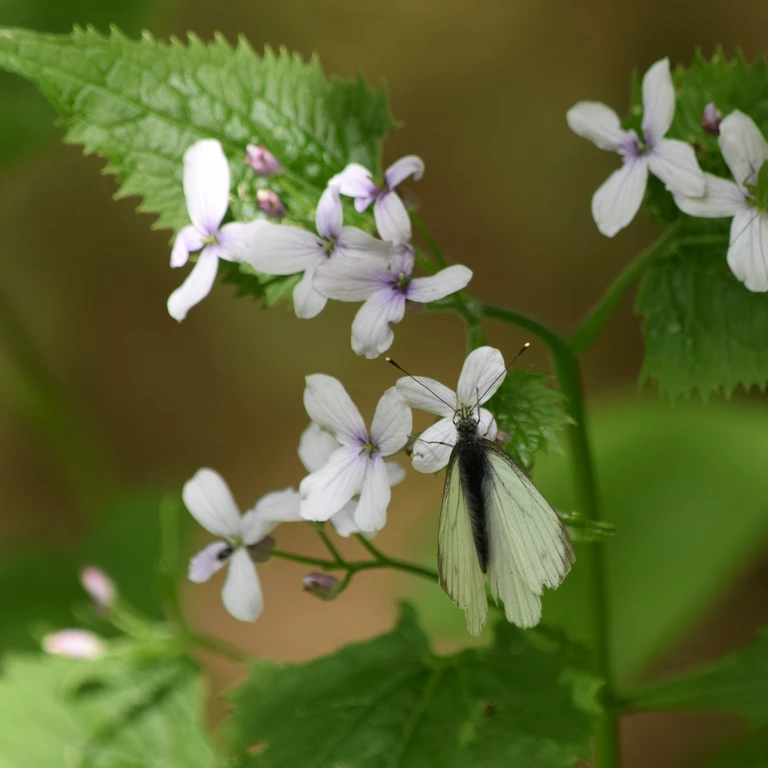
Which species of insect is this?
Pieris napi
